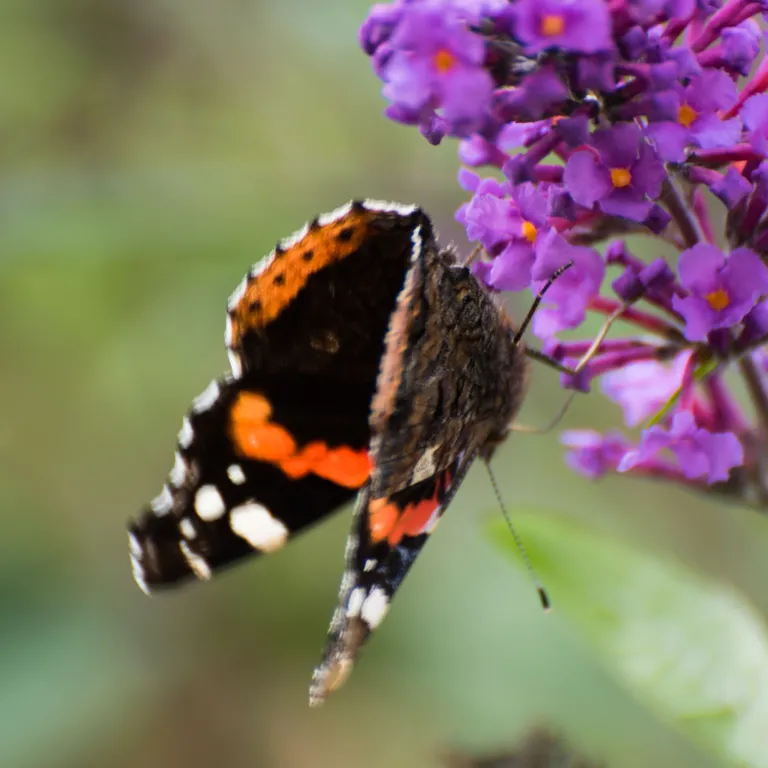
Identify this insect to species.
Vanessa atalanta
